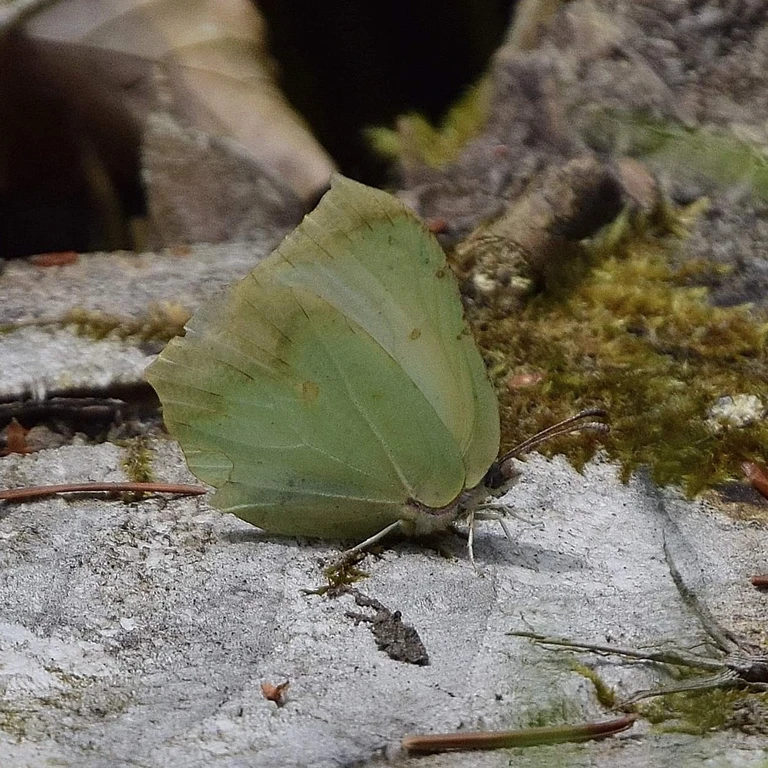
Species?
Gonepteryx rhamni
